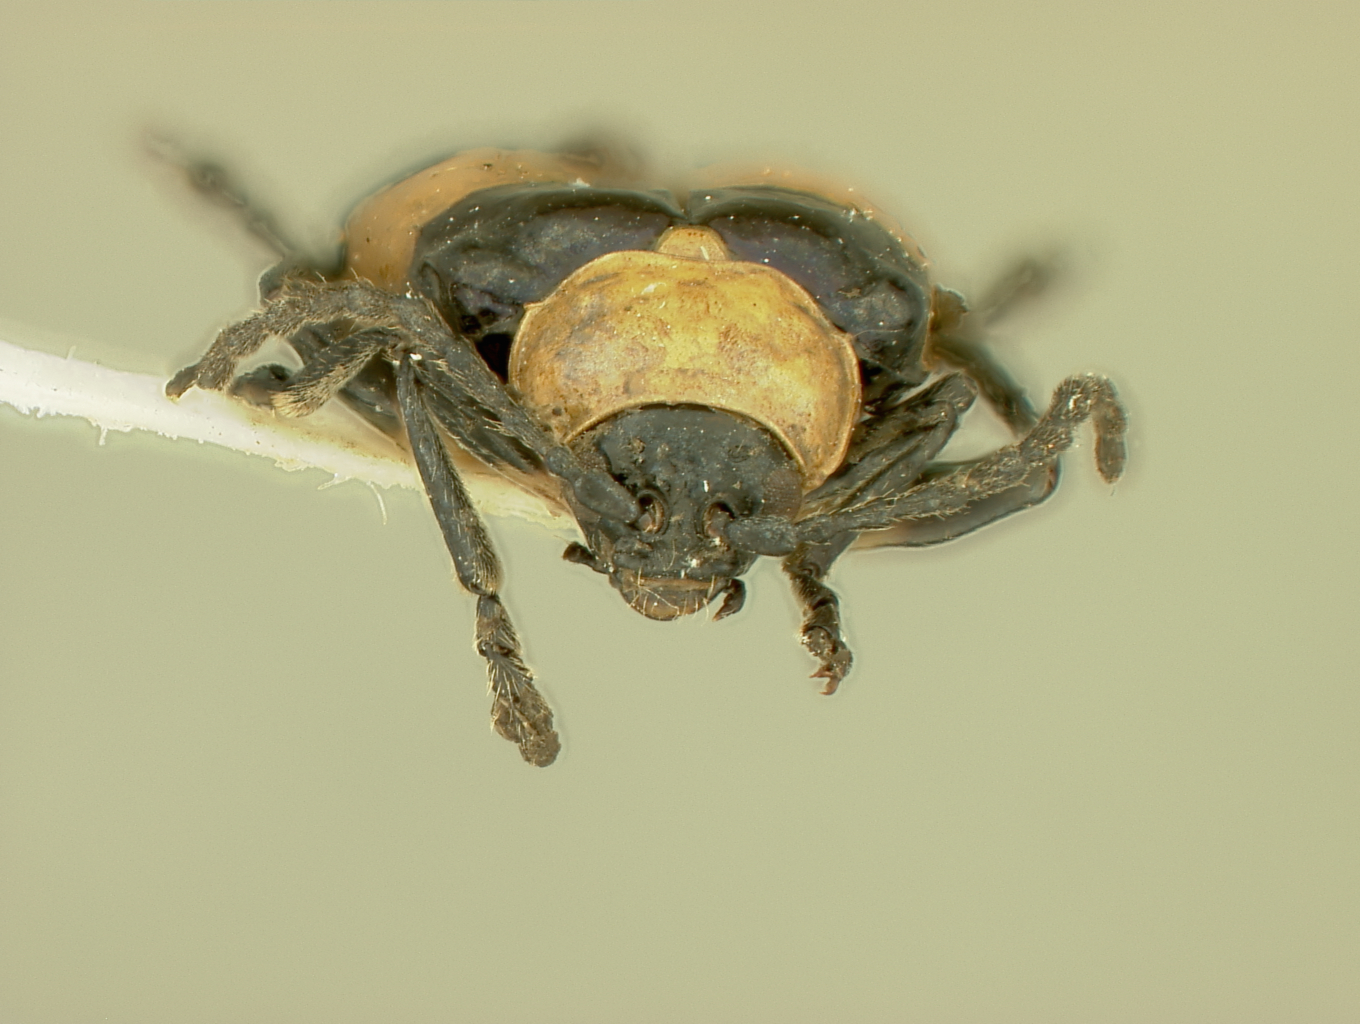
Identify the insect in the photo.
Pseudodisonycha turquinensis
